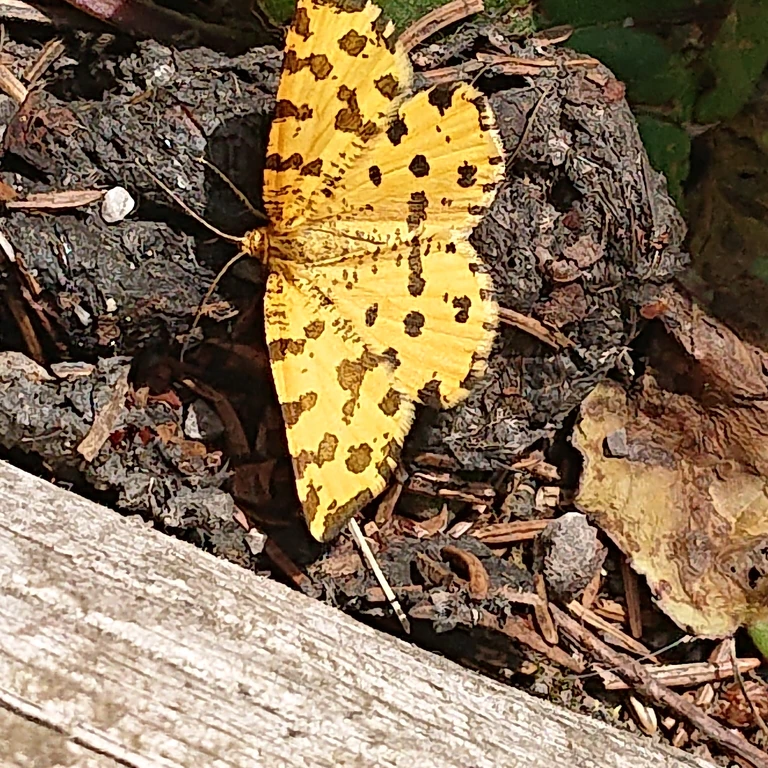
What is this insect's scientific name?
Pseudopanthera macularia
